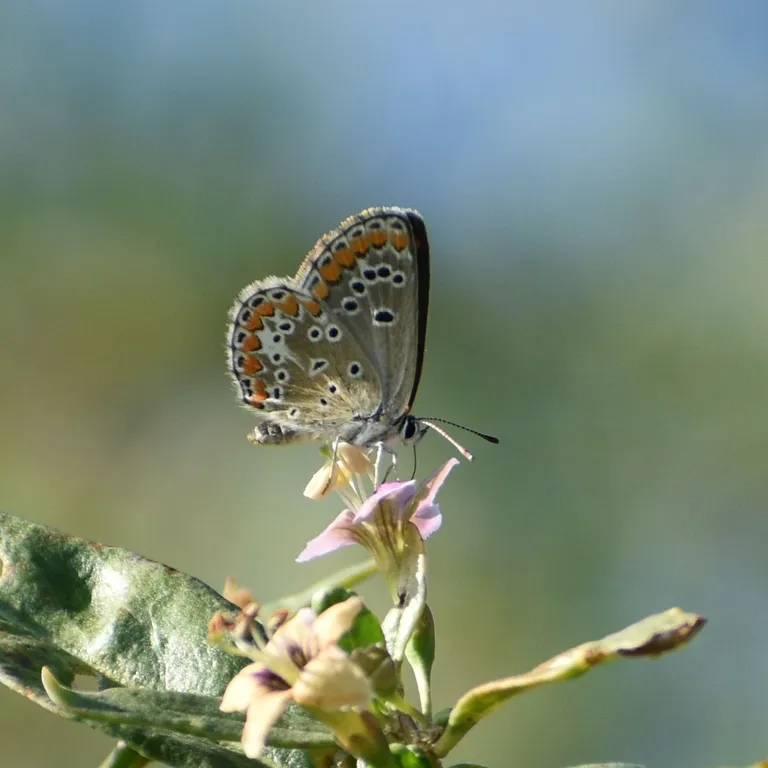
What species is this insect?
Aricia agestis/artaxerxes
